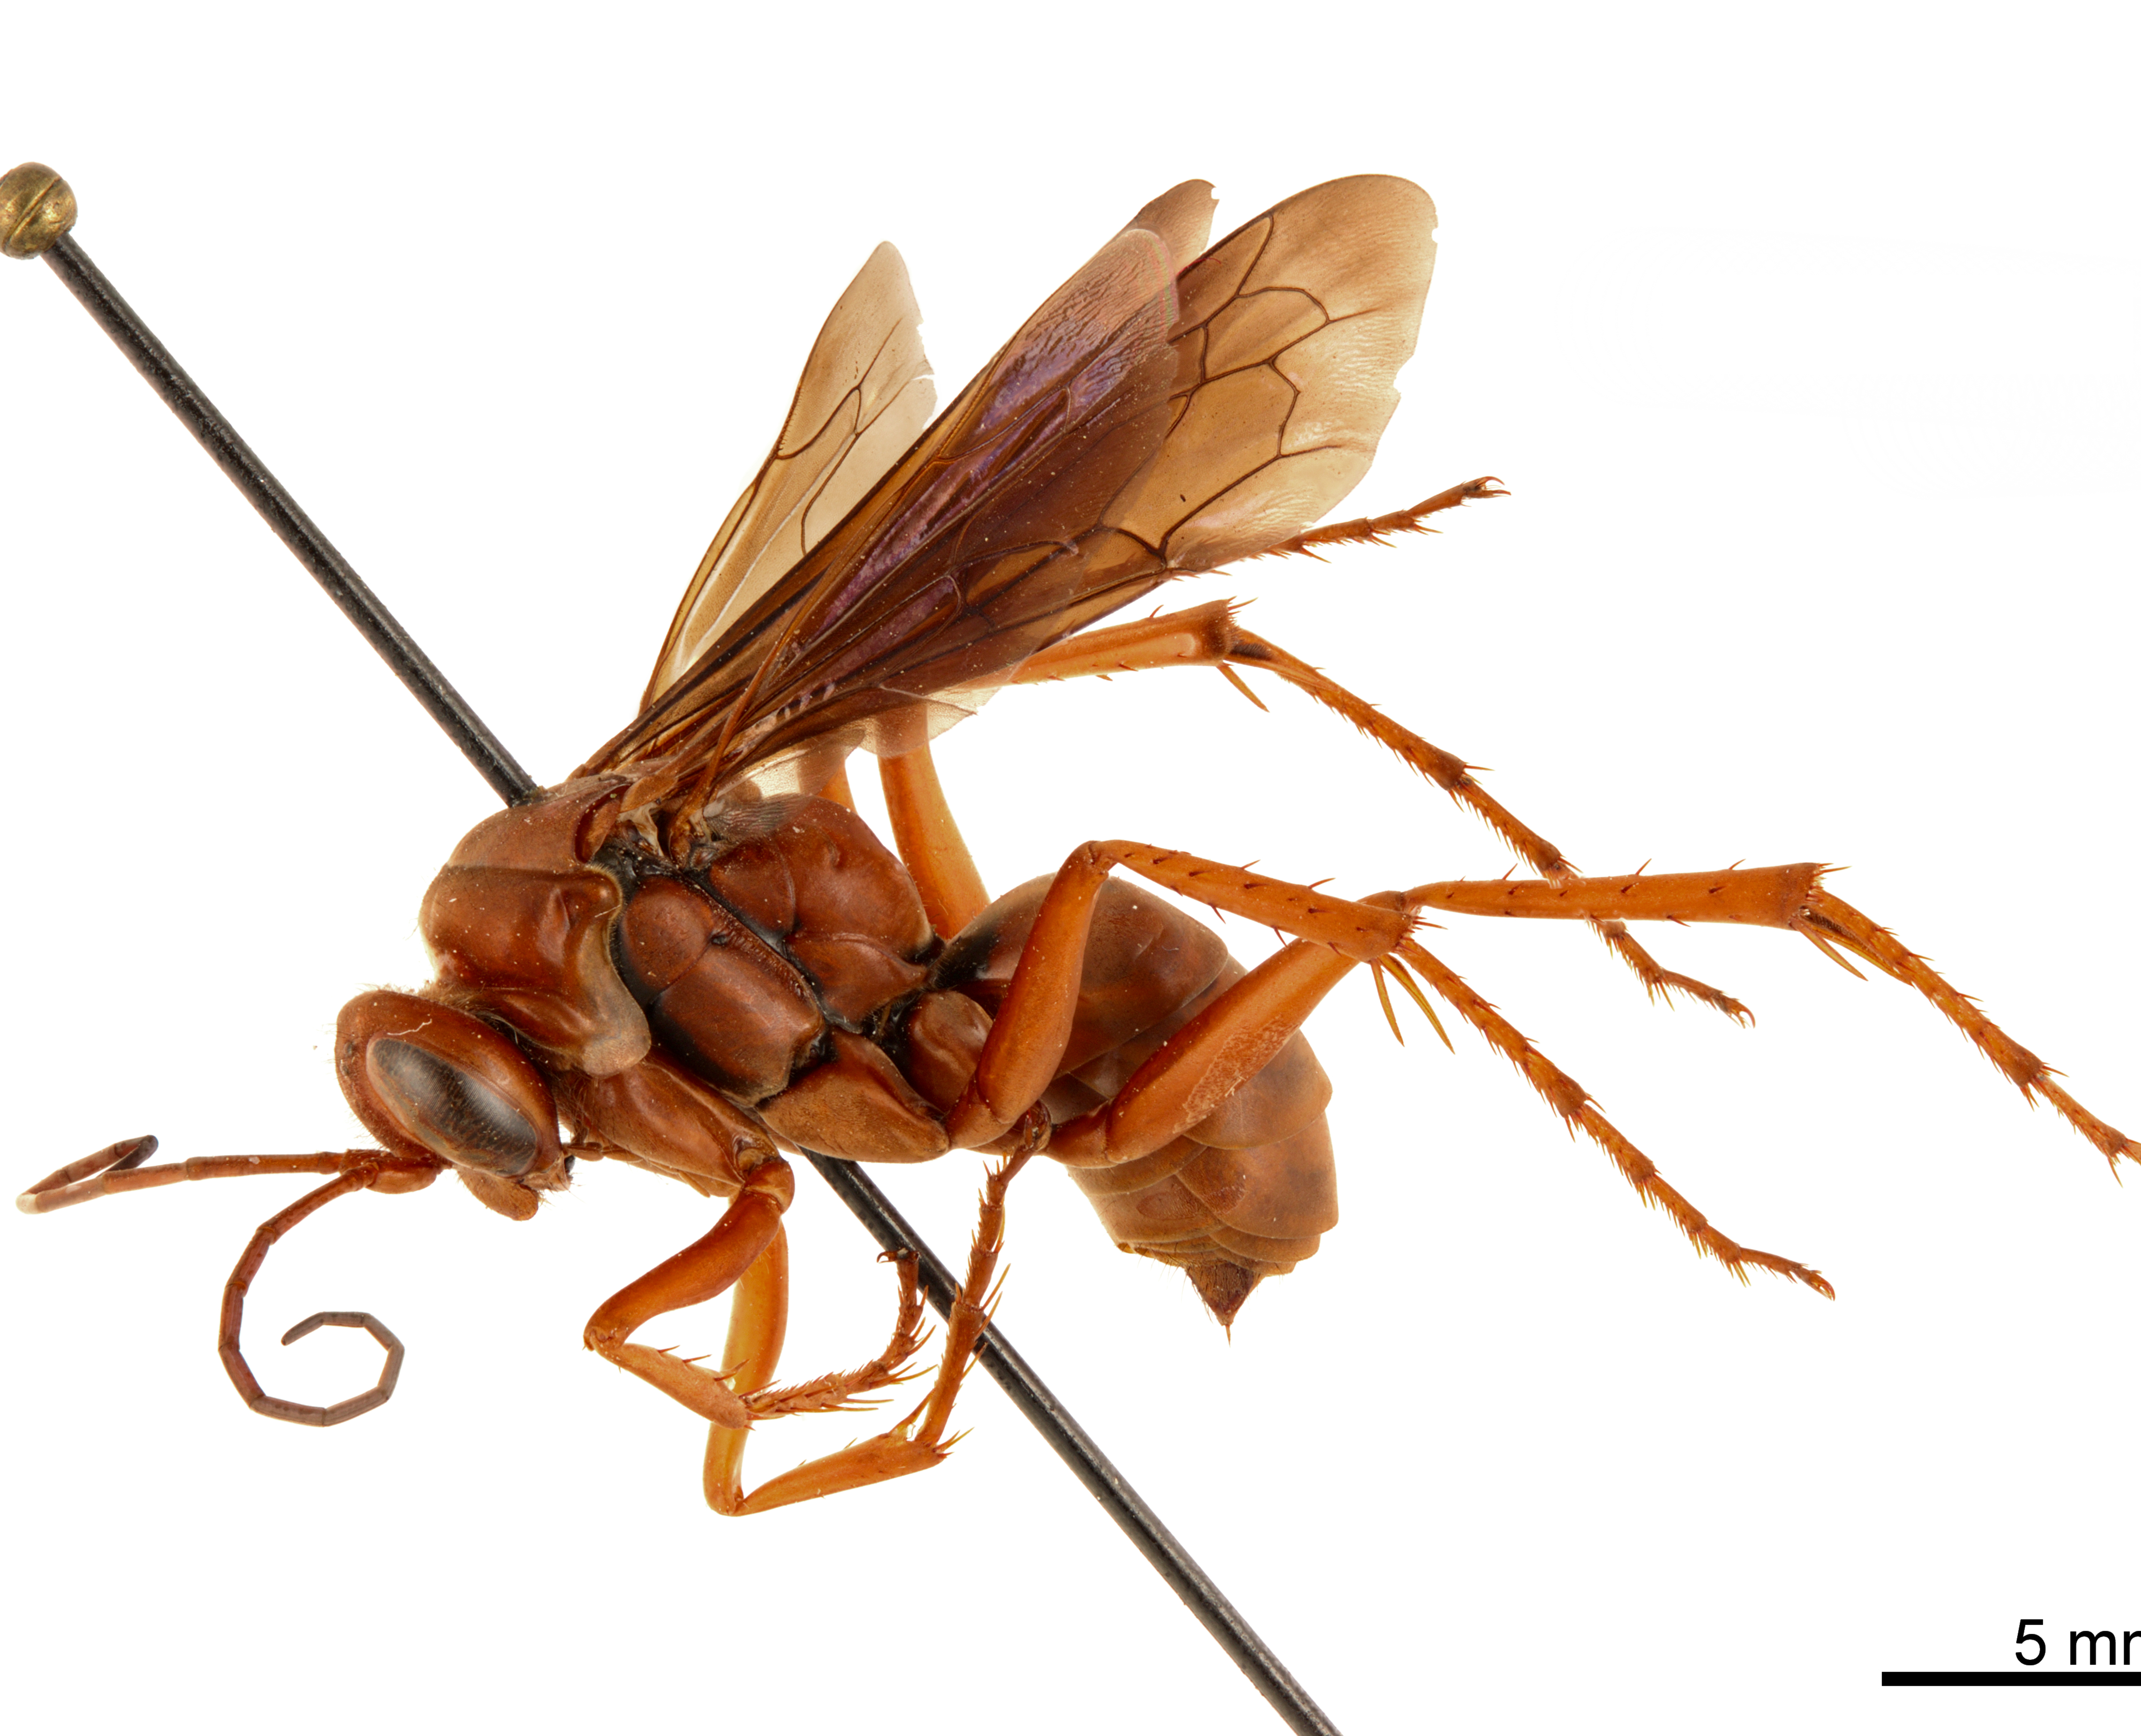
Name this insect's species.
Tachypompilus unicolor
